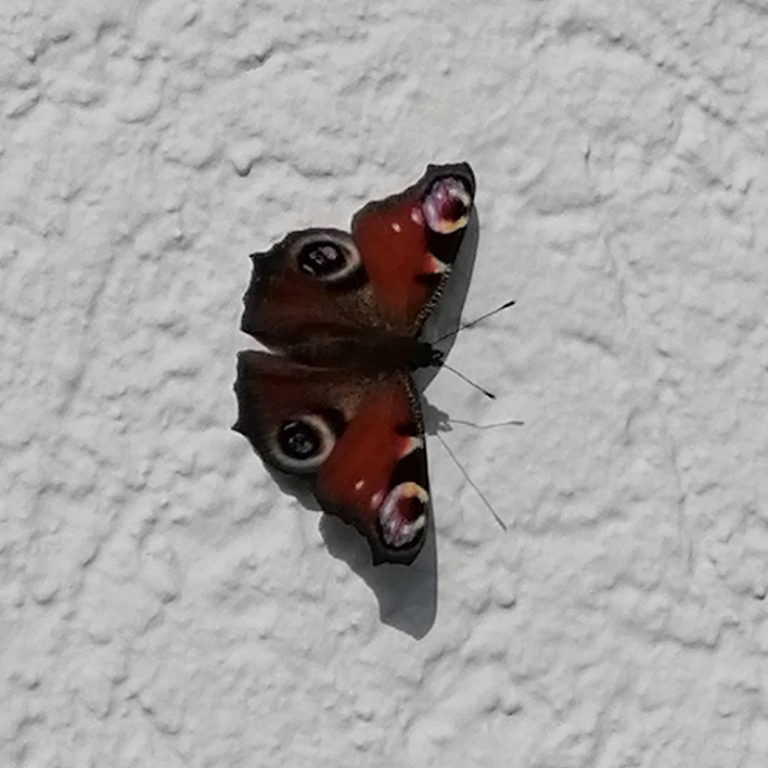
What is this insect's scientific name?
Aglais io
